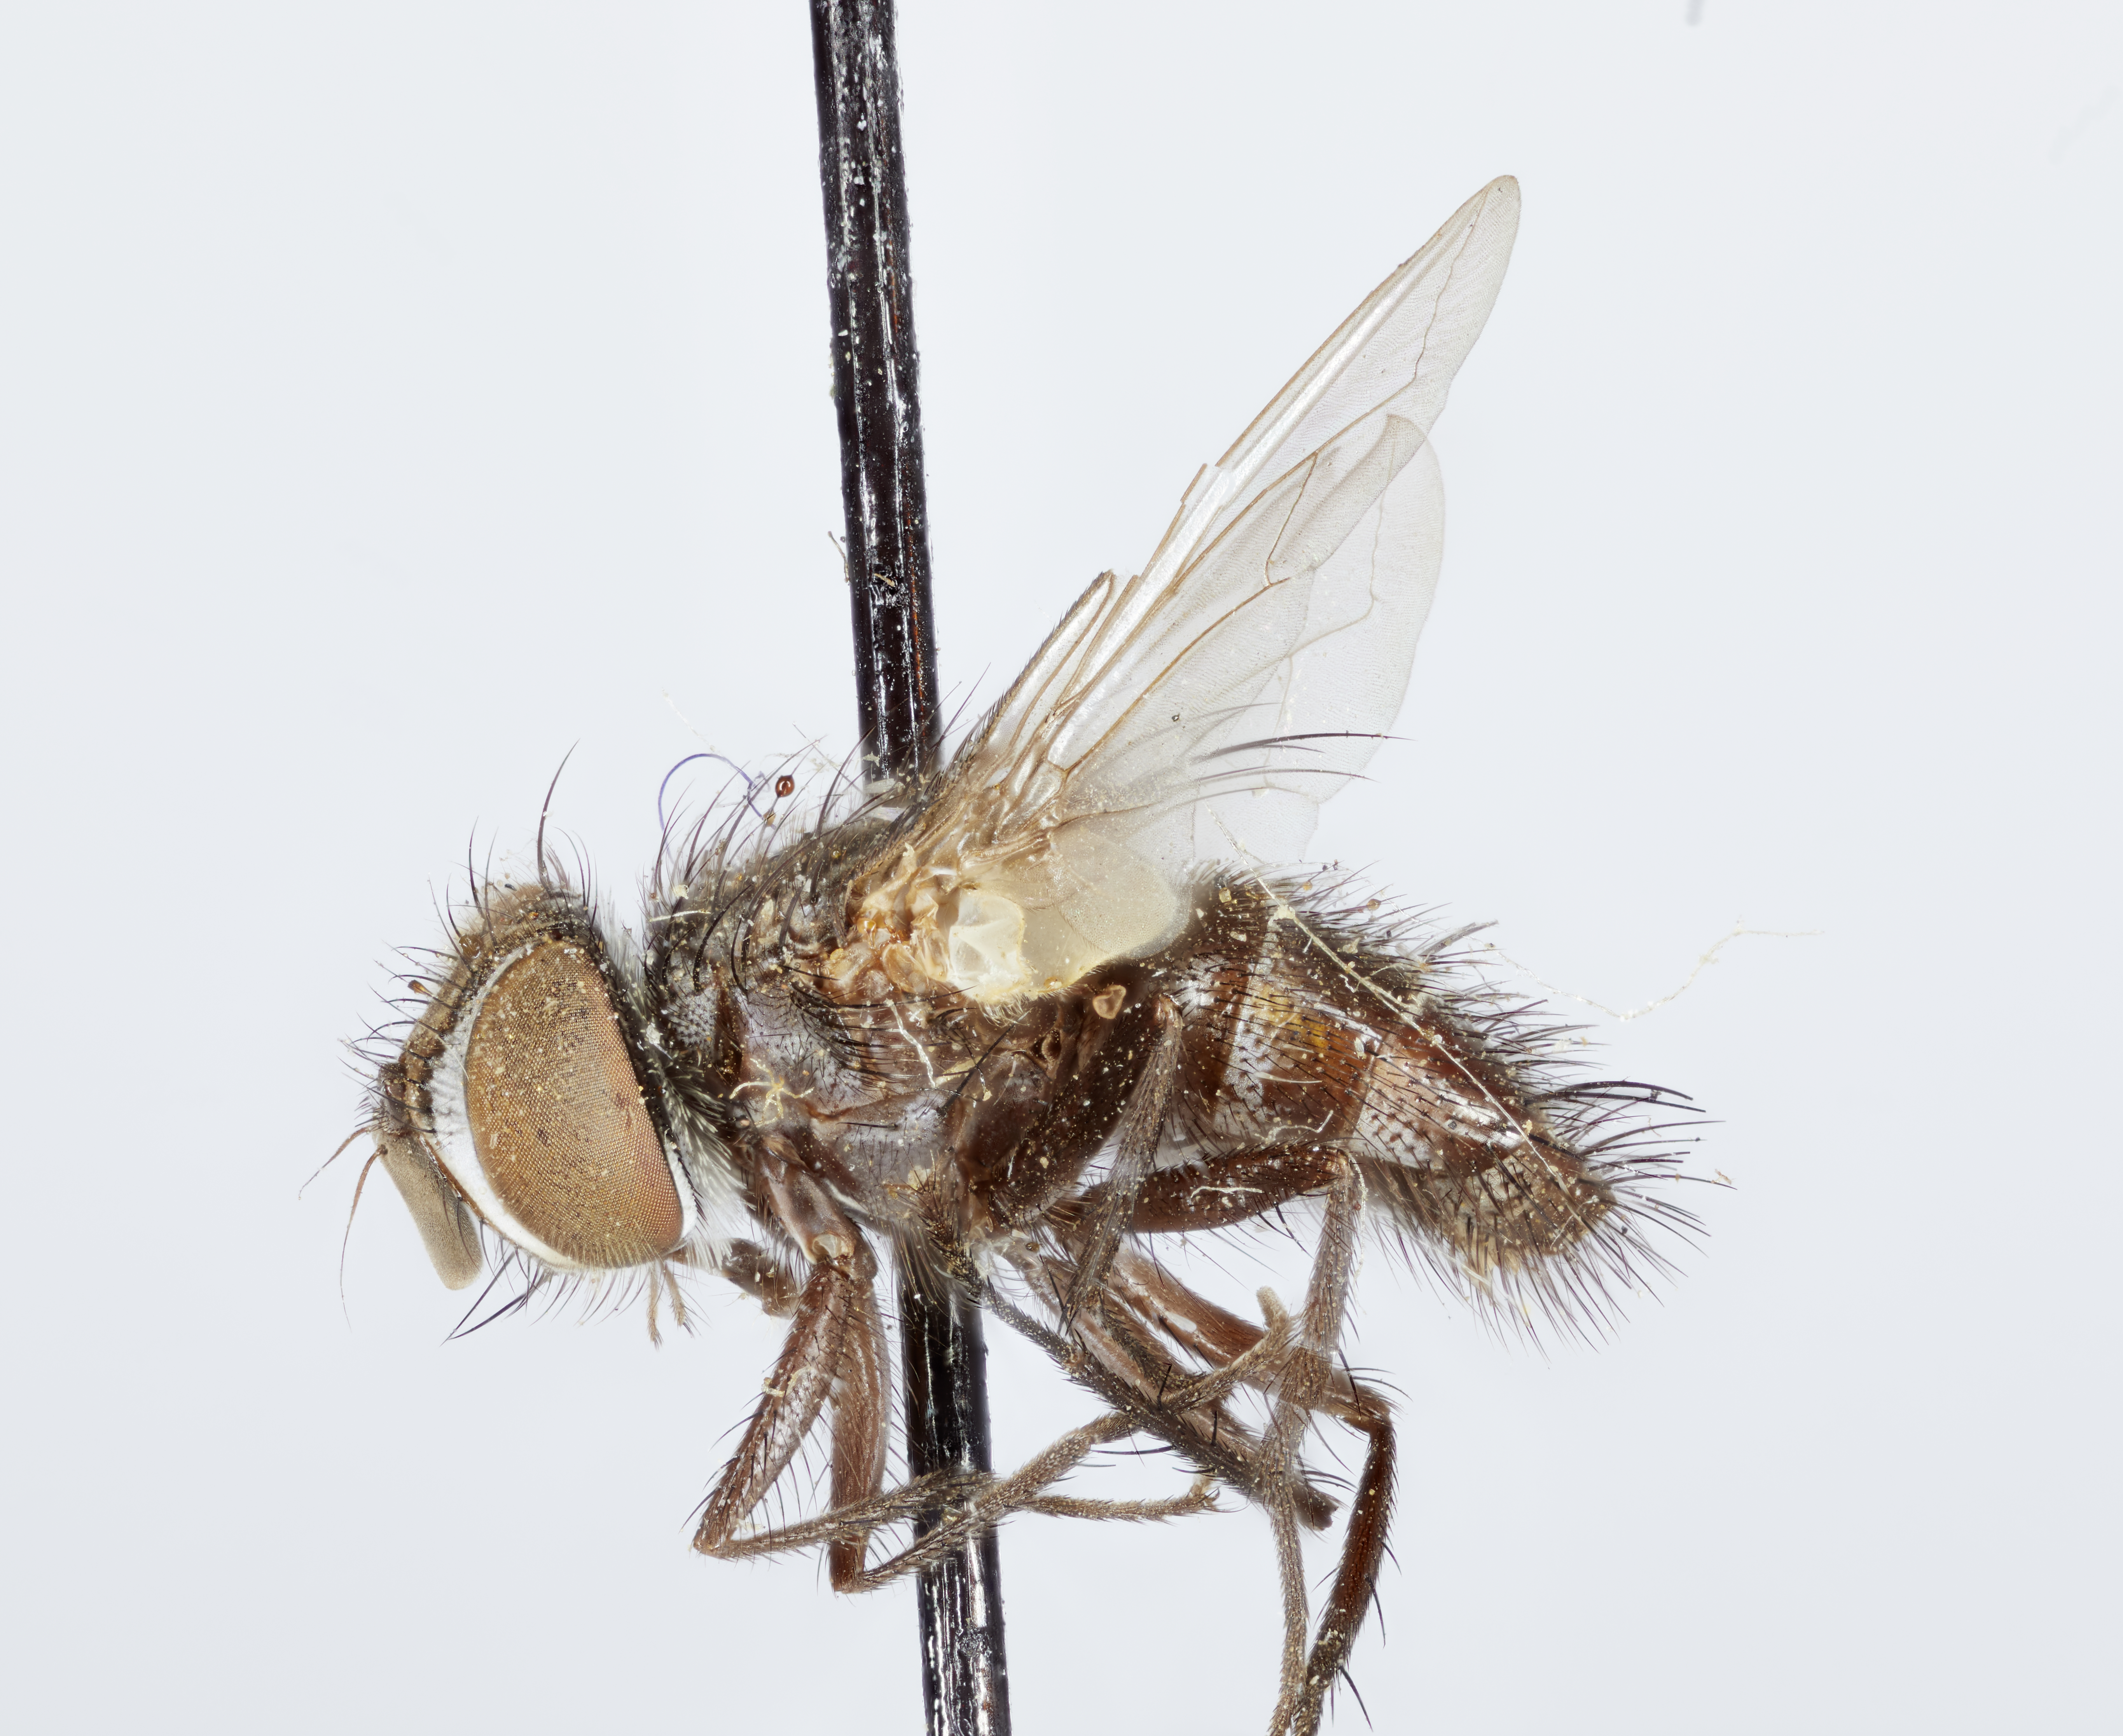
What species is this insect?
Phorocera tortricis
